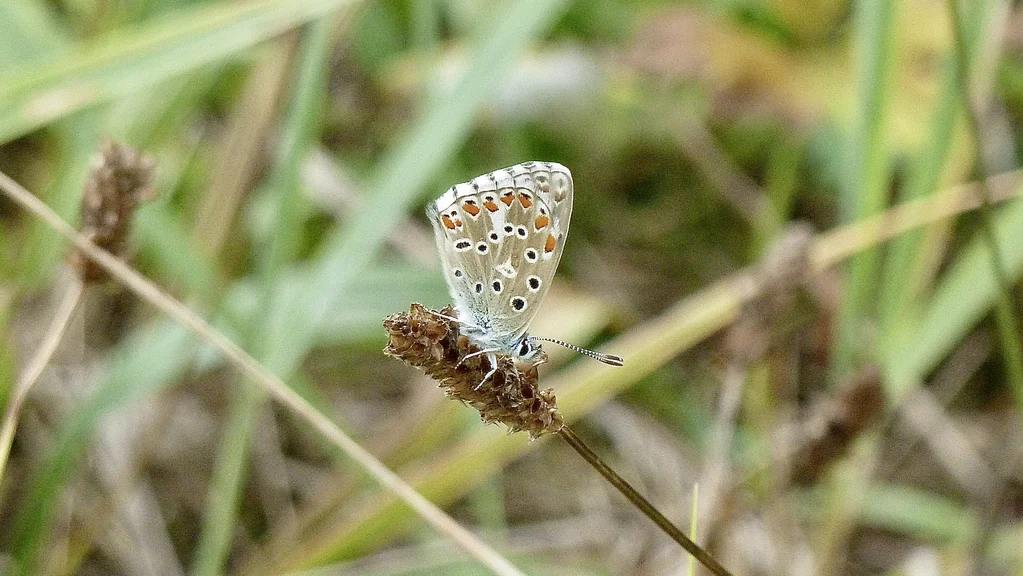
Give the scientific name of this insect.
Lysandra bellargus
